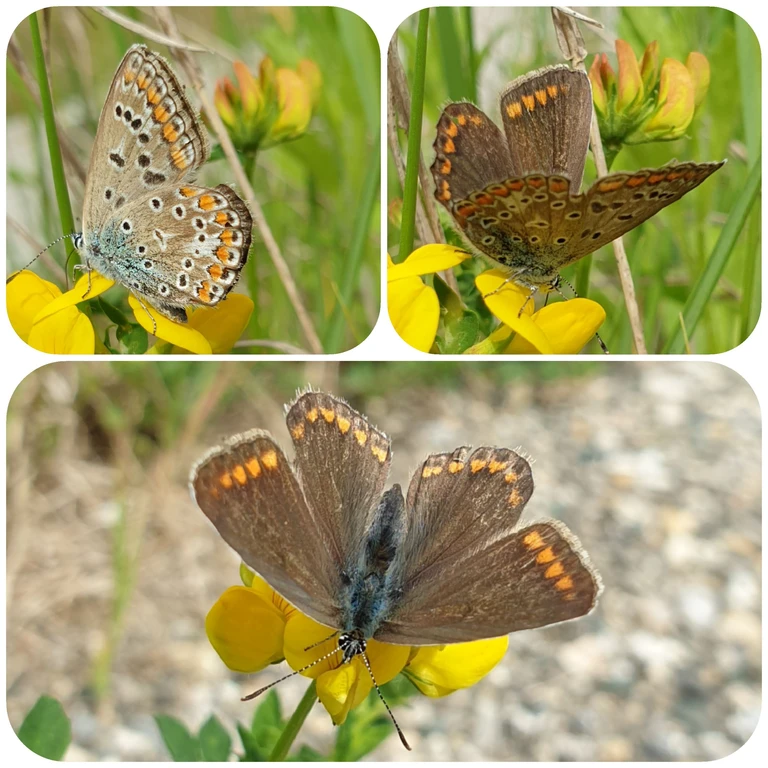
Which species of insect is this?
Polyommatus icarus
